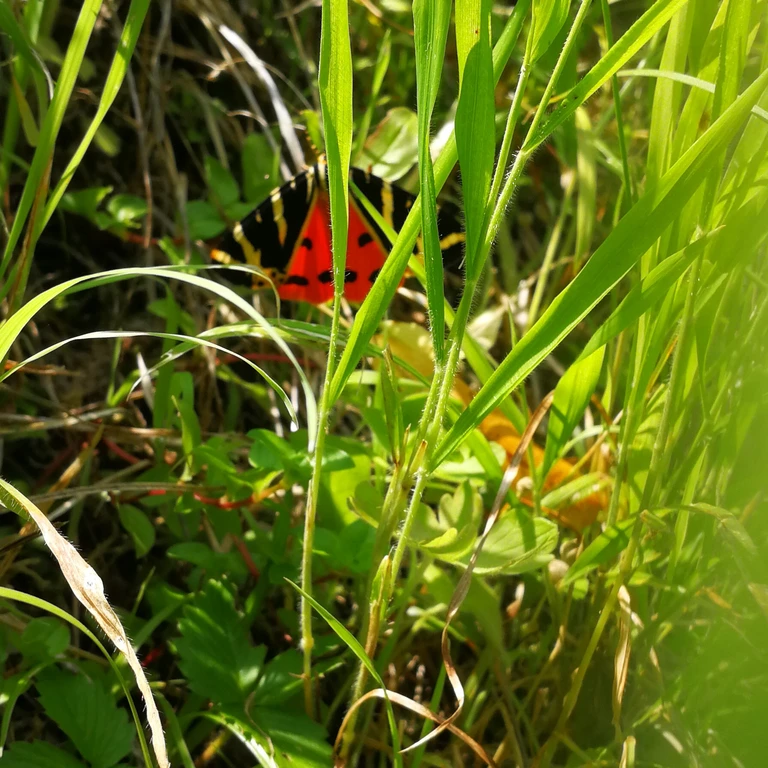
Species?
Euplagia quadripunctaria
